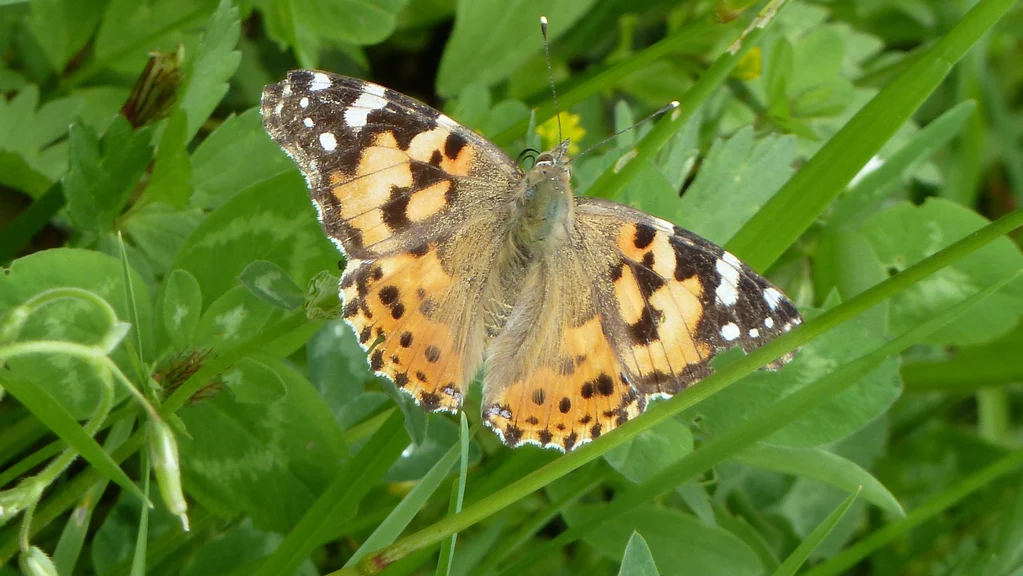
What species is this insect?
Vanessa cardui
